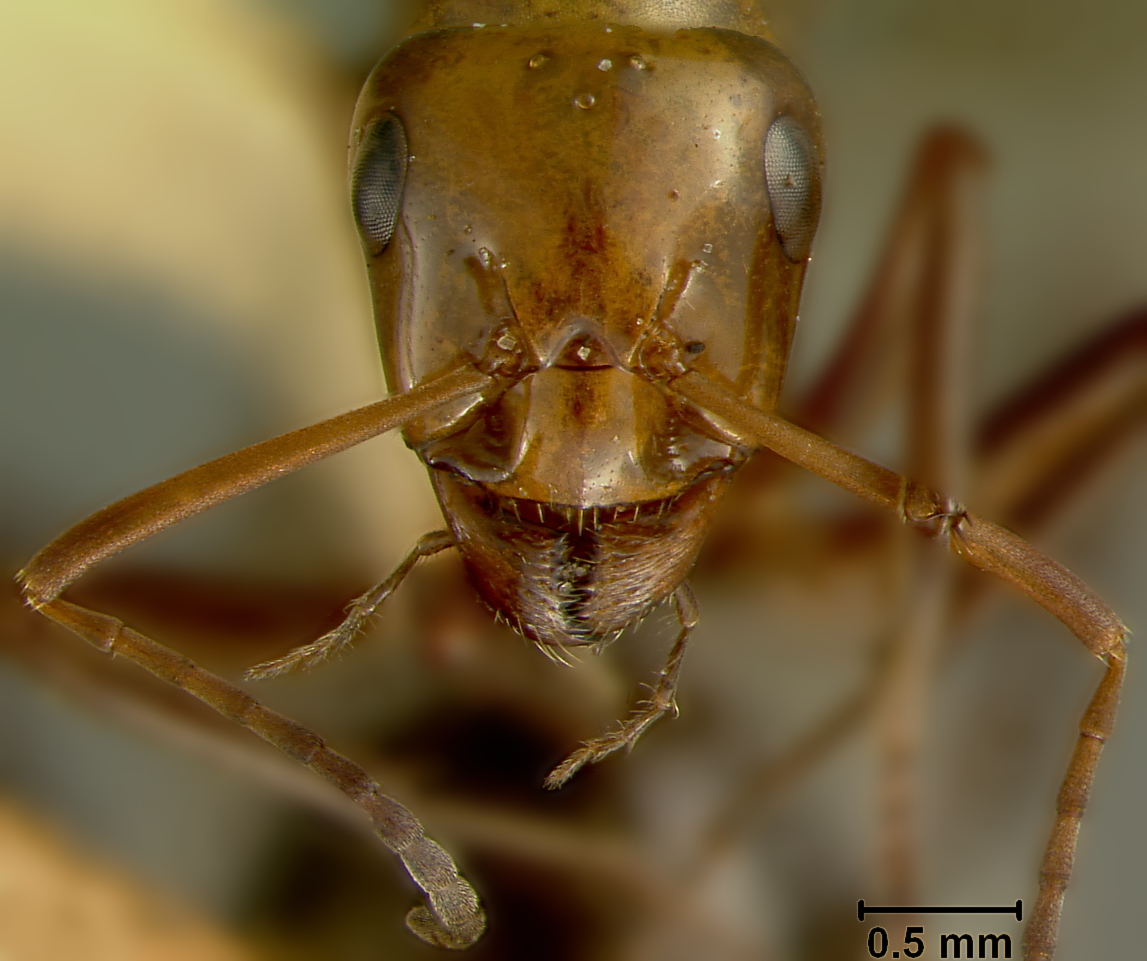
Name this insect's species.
Formica fossaceps
